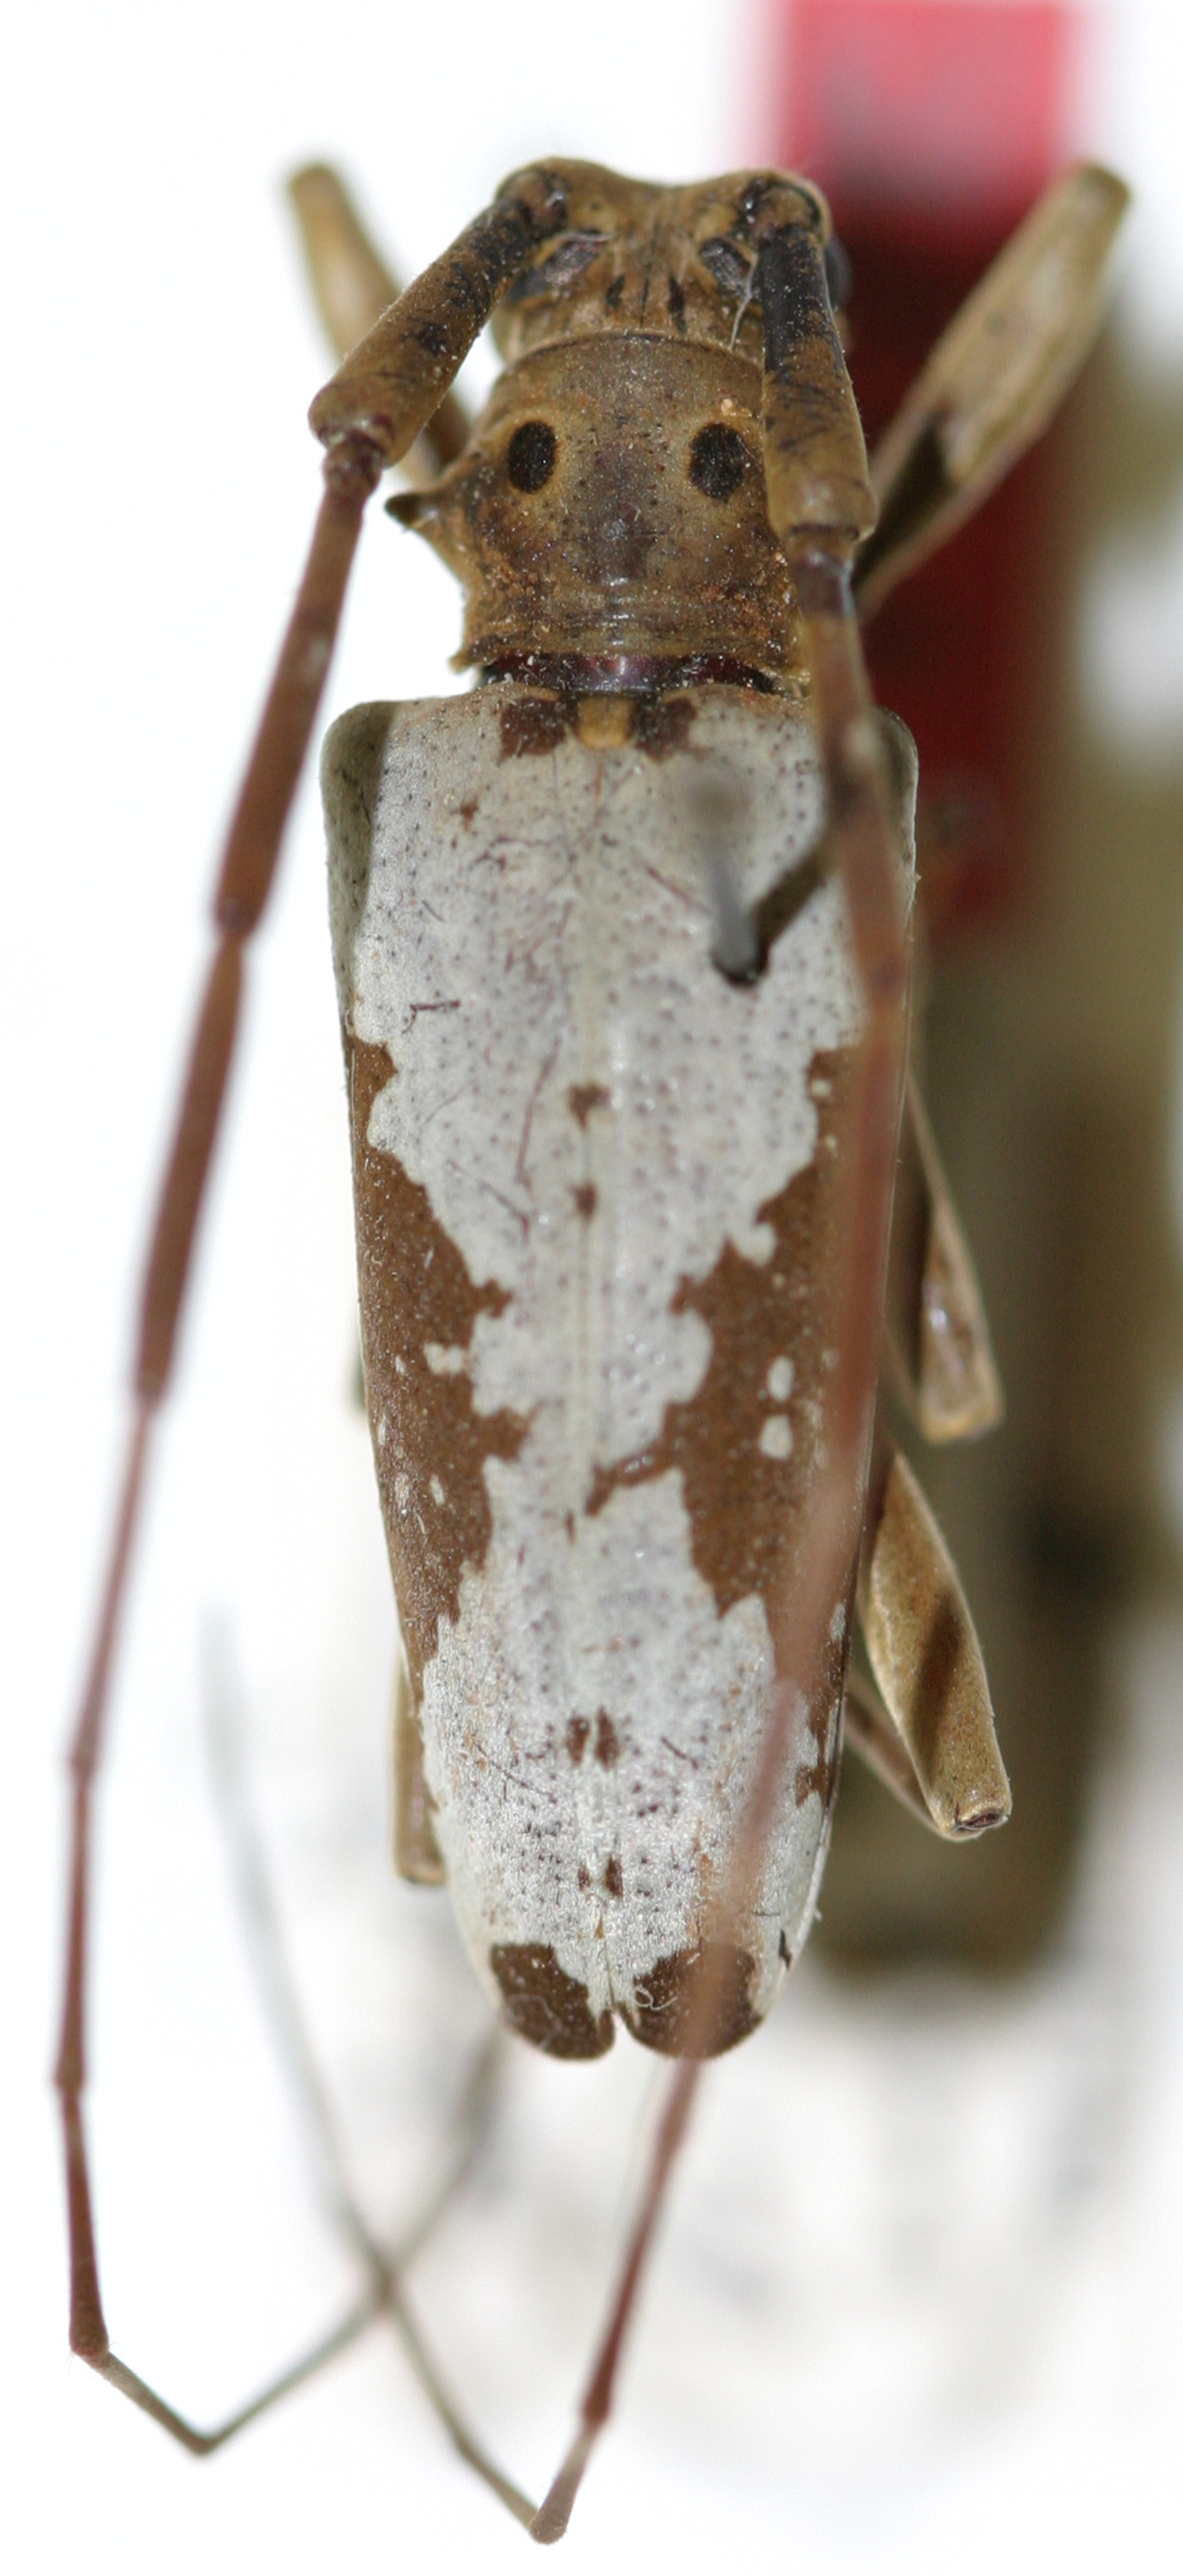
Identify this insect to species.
Dihammus biocellatus (also Acalolepta biocellata)
